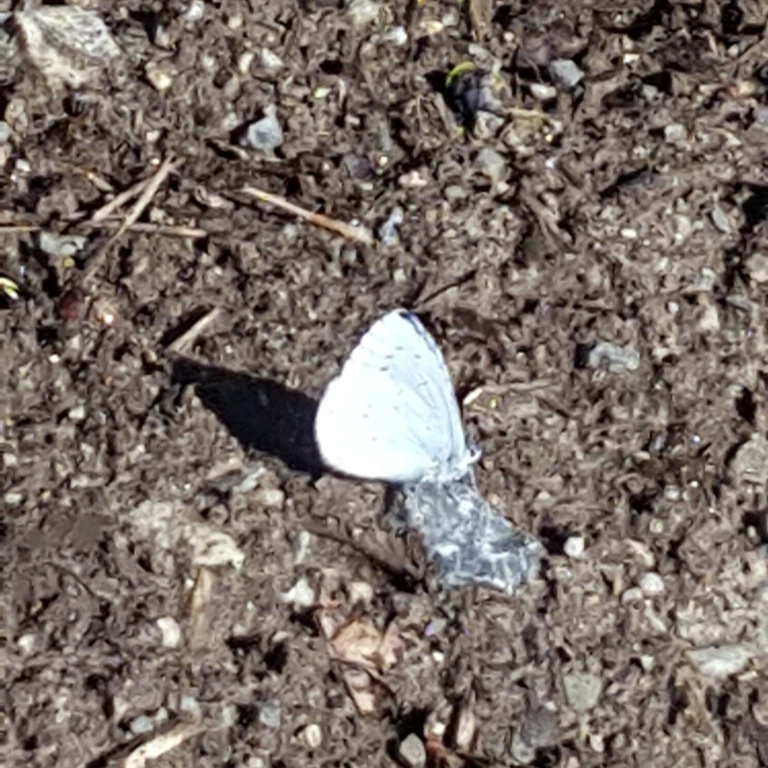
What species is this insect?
Celastrina argiolus
